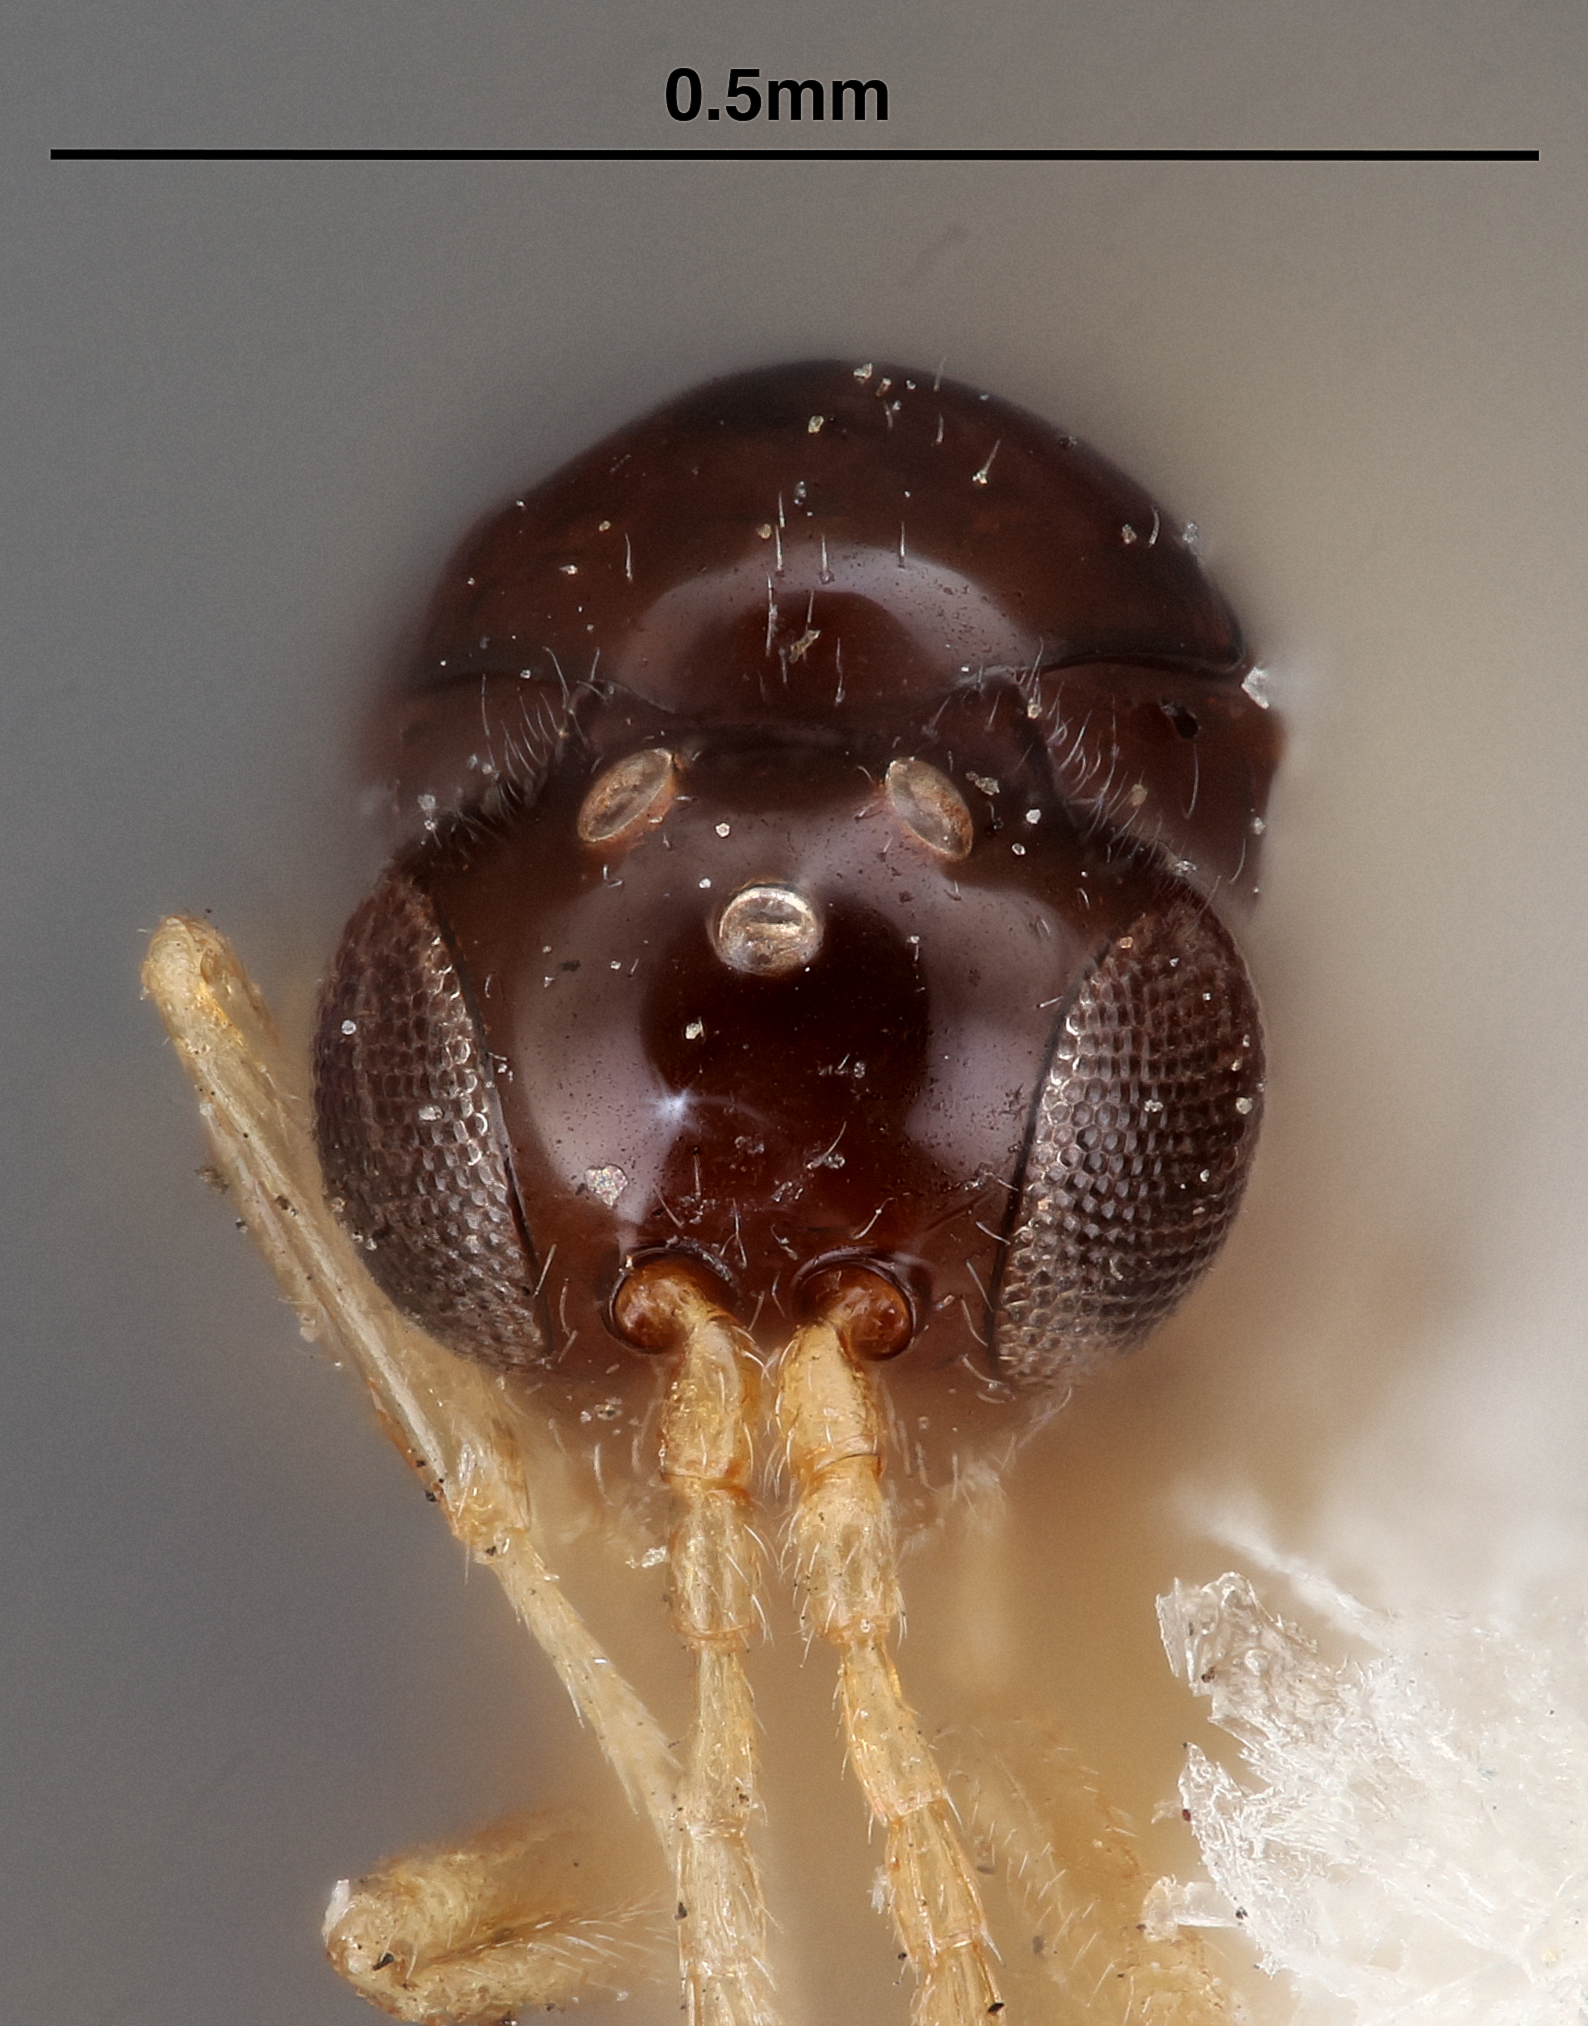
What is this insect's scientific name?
Dilyta kenyana
